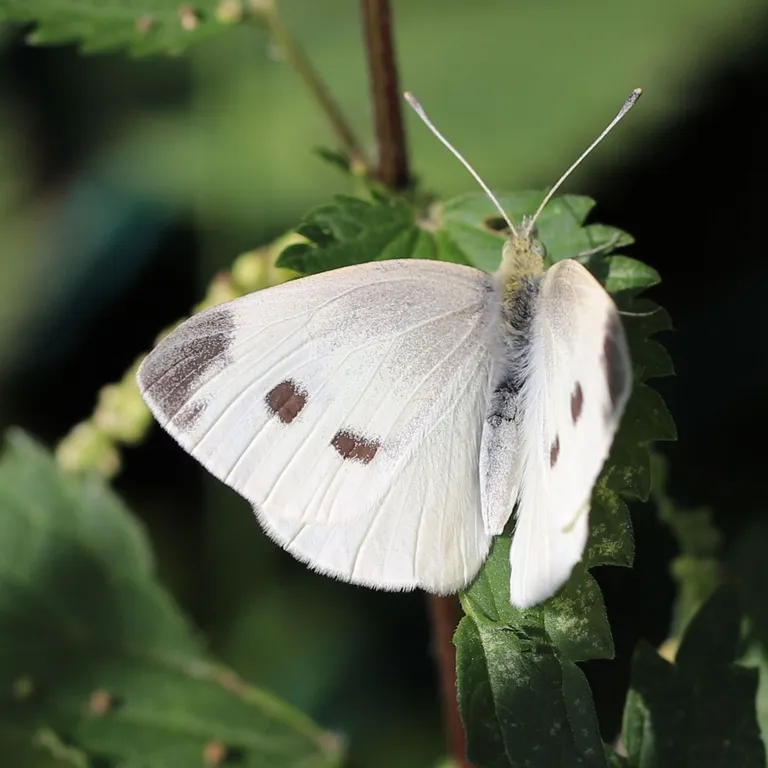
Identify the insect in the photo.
Pieris rapae
